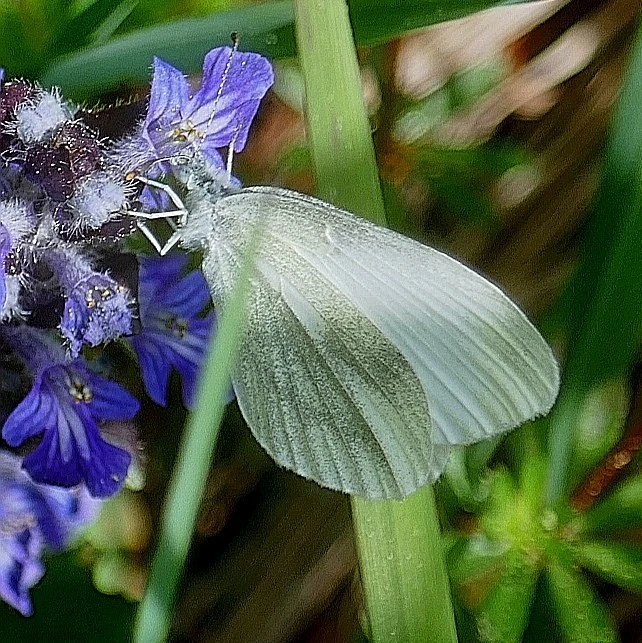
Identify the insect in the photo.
Leptidea sinapis/juvernica
